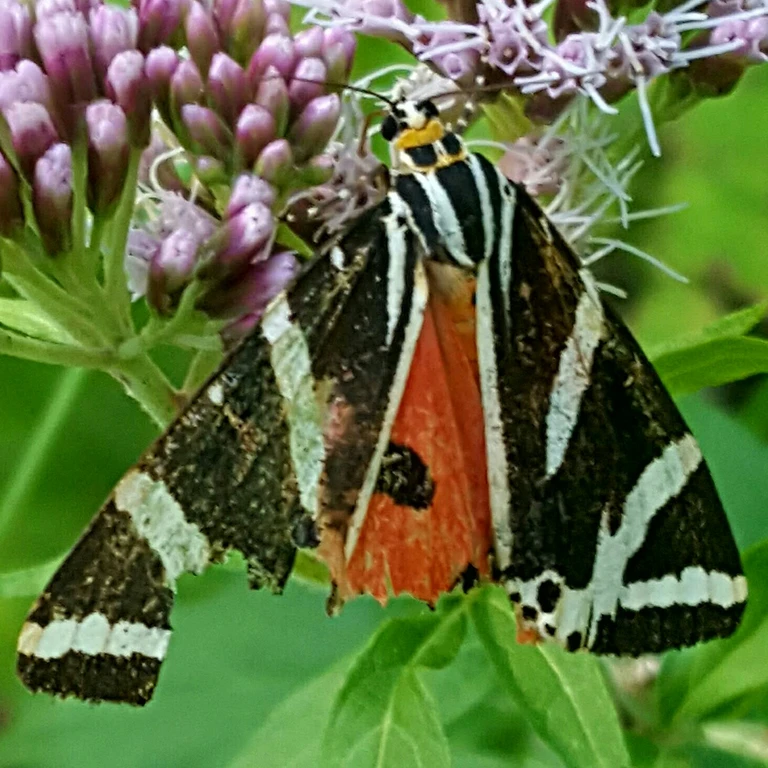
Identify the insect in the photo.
Euplagia quadripunctaria
